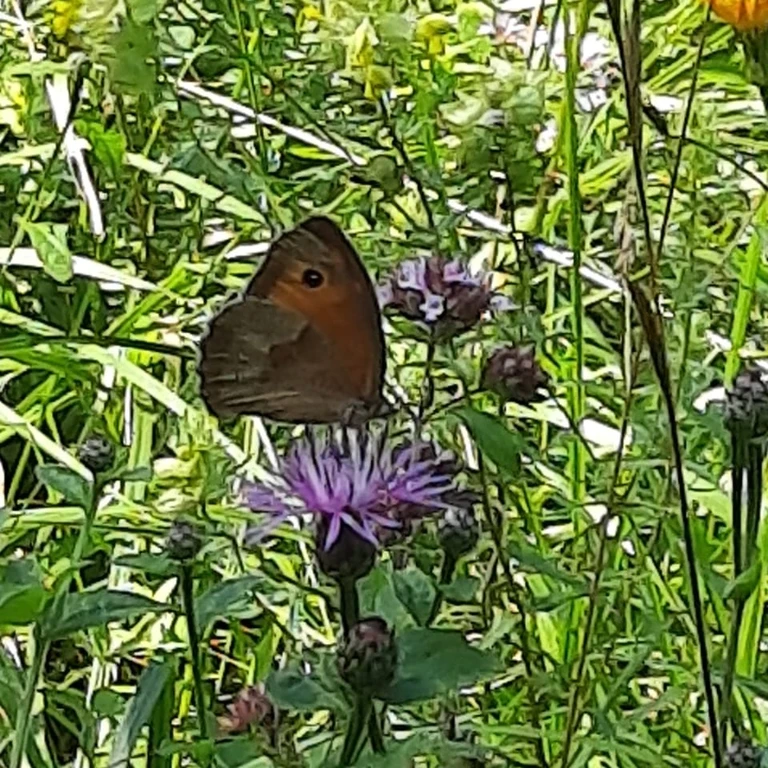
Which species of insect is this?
Maniola jurtina
